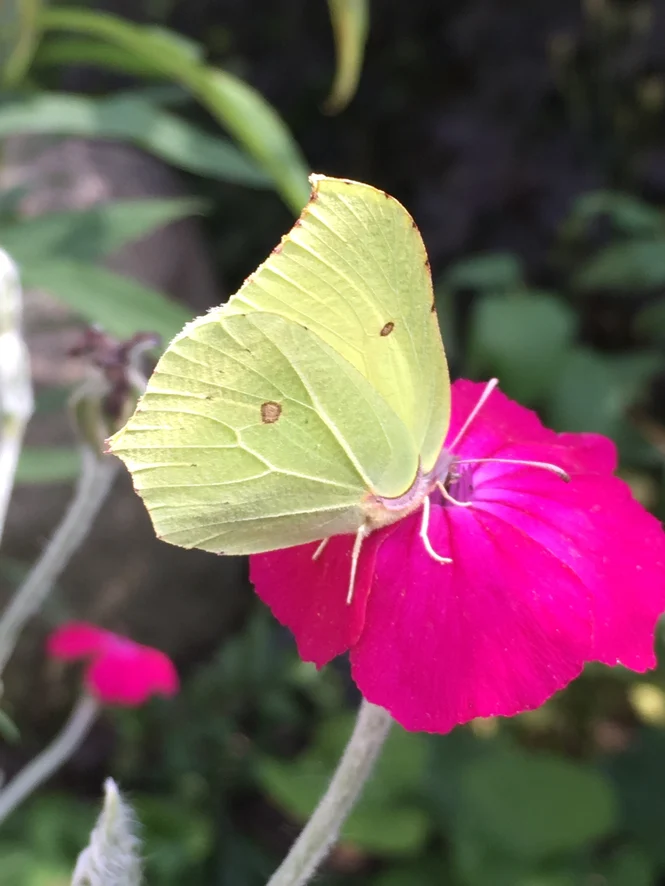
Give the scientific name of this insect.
Gonepteryx rhamni
